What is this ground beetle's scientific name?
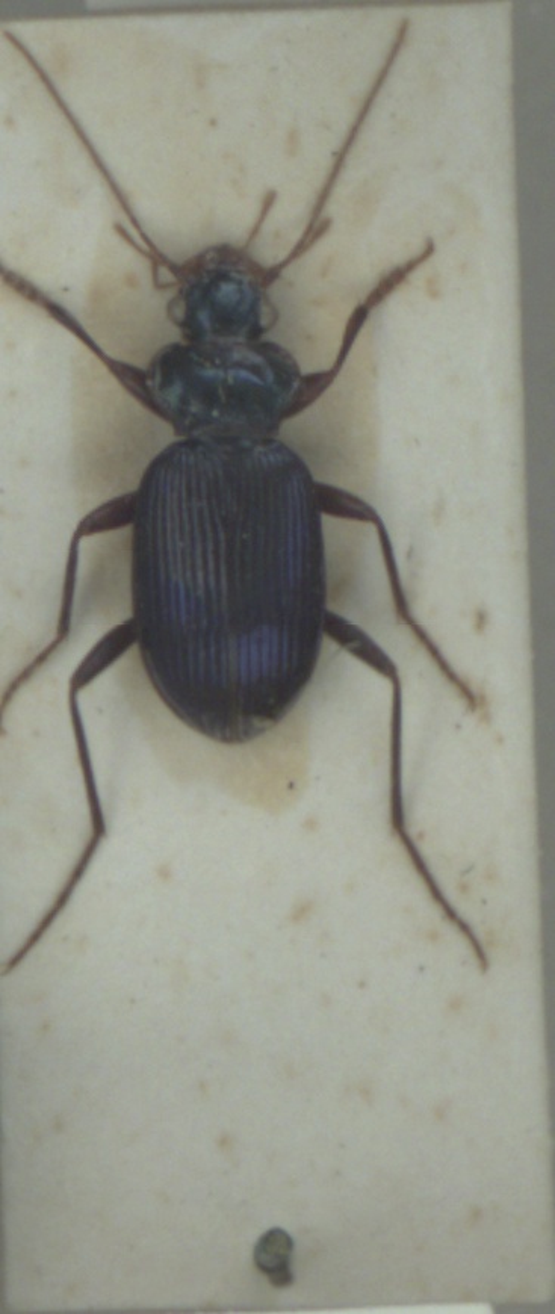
Leistus spinibarbis
